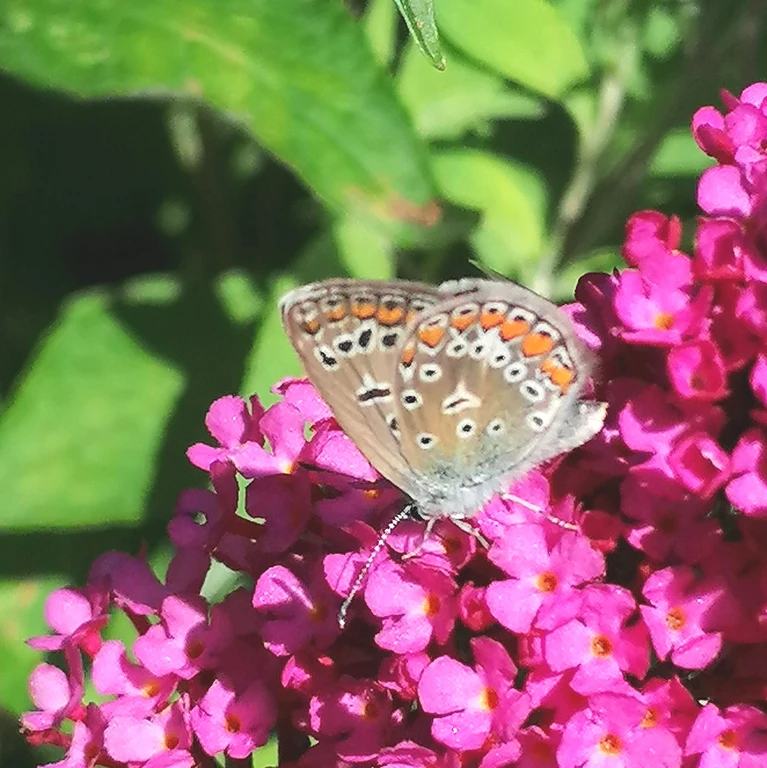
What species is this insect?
Polyommatus icarus
